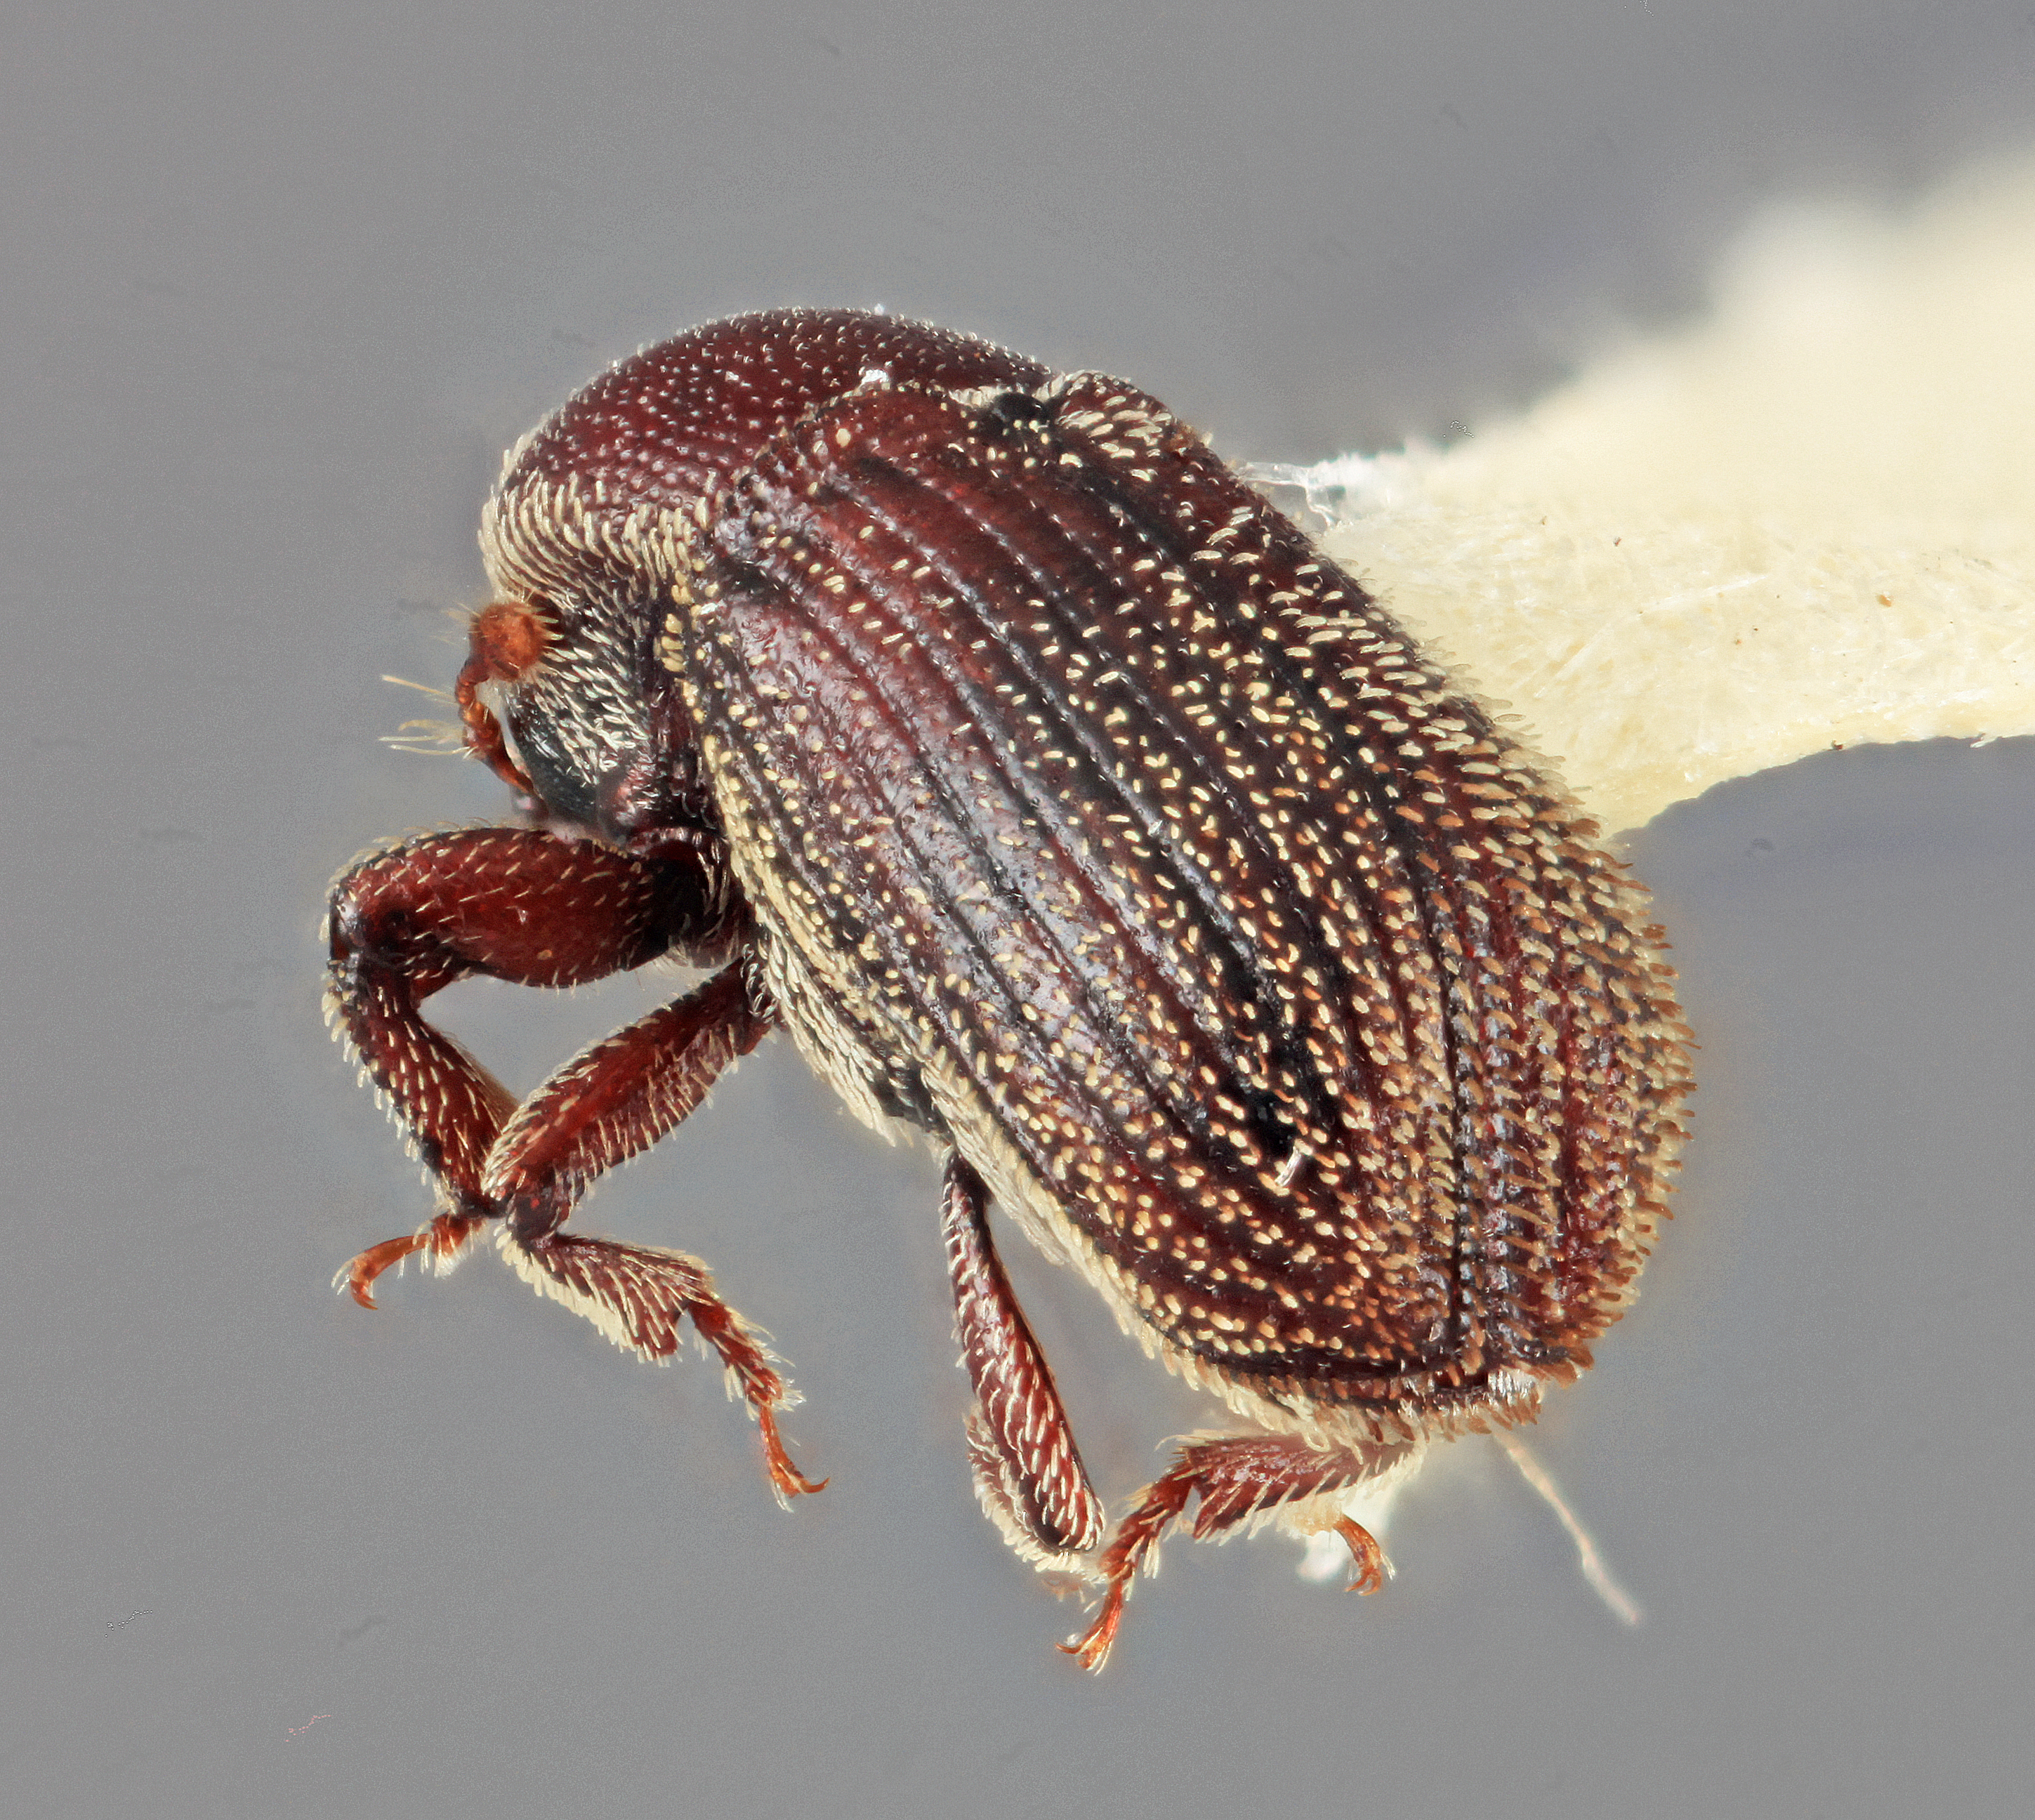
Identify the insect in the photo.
Cnesinus parvicornis
